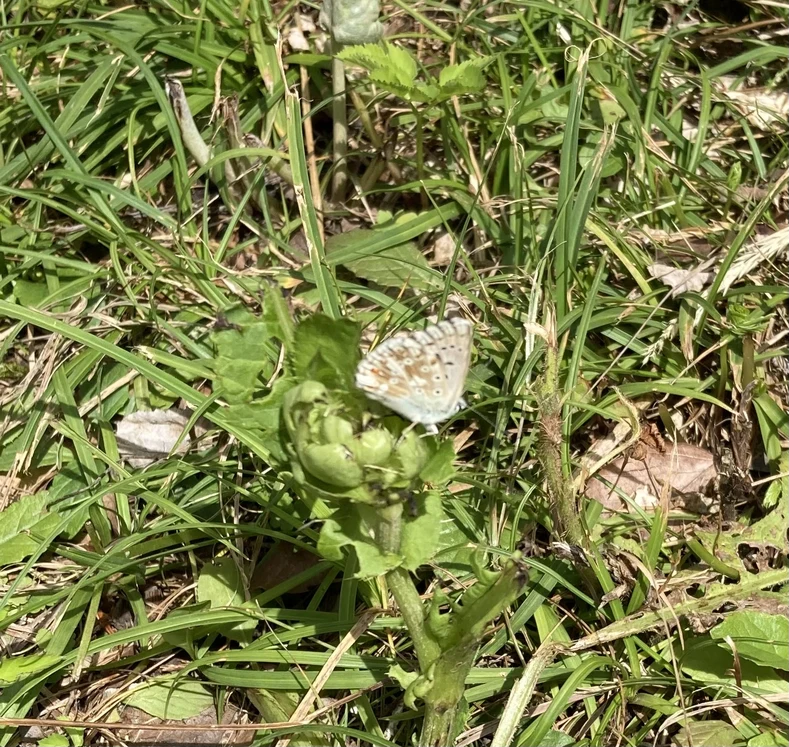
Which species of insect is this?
Lysandra coridon
